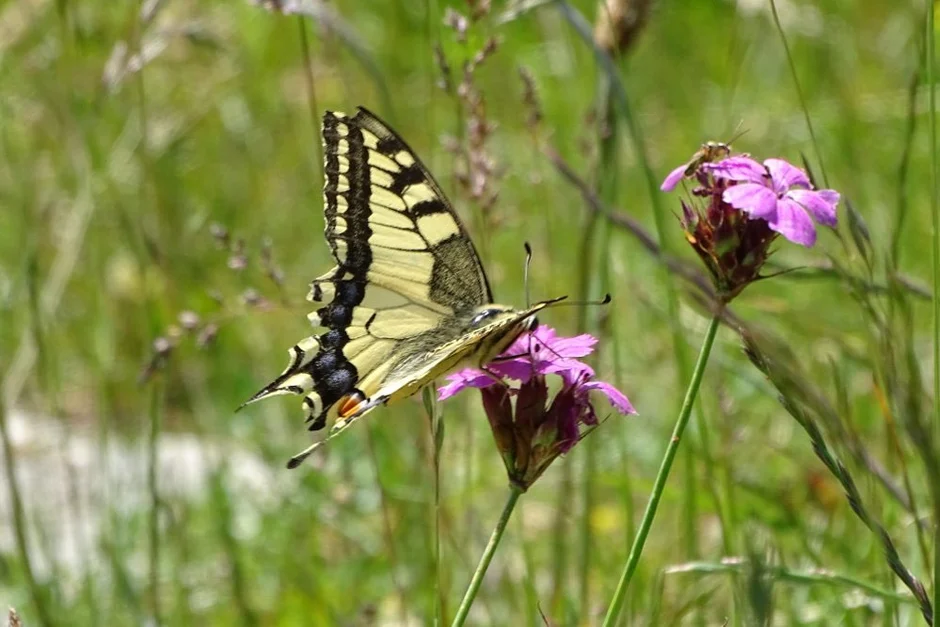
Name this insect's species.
Papilio machaon
